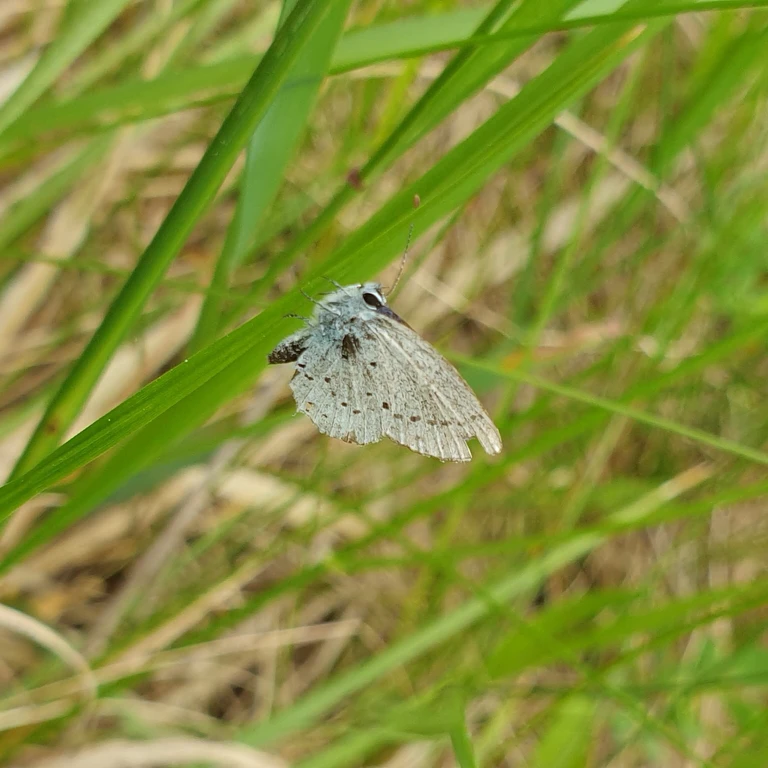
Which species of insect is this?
Cupido argiades (also Elkalyce argiades)
